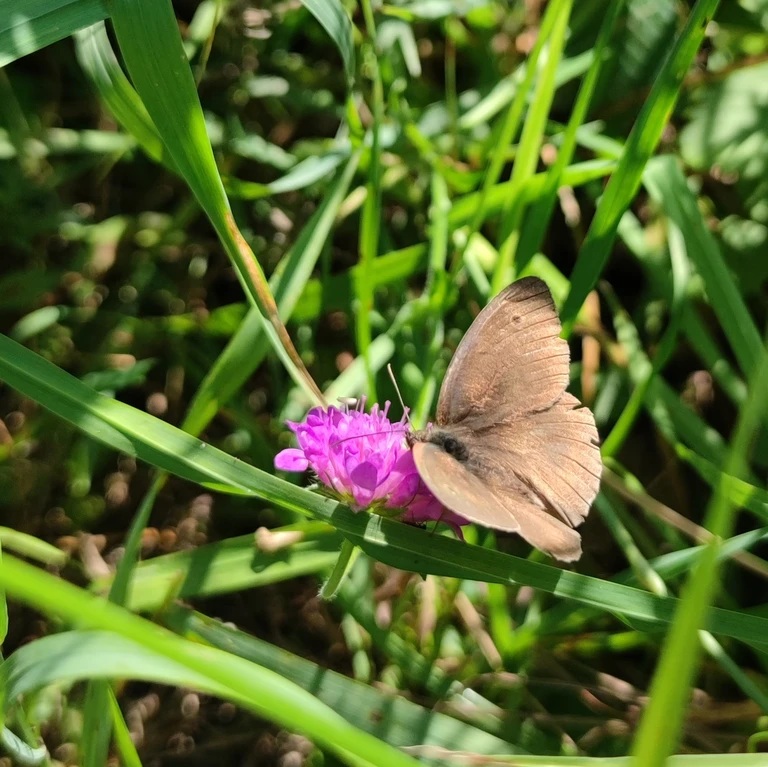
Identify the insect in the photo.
Maniola jurtina
